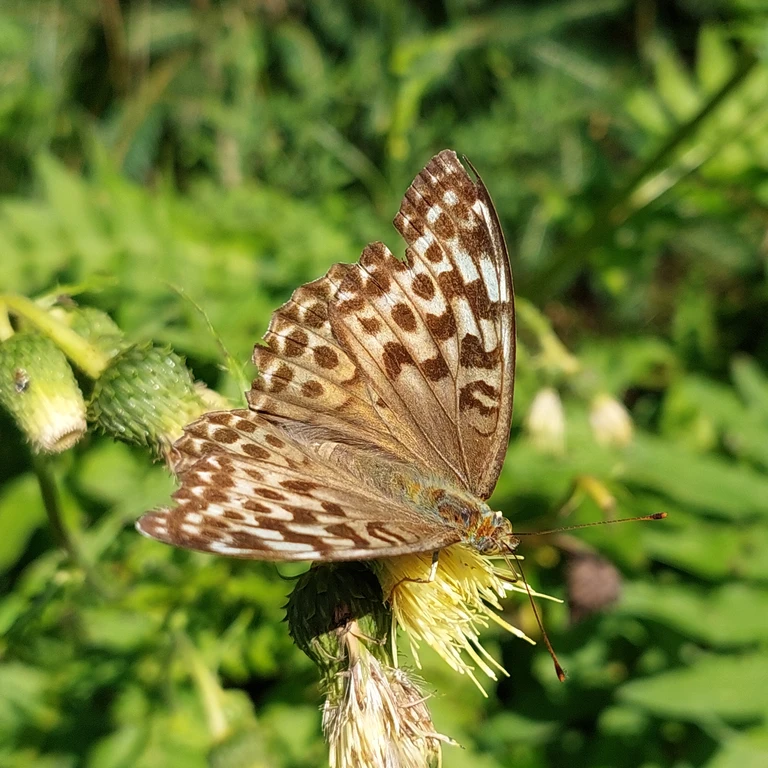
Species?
Argynnis paphia
